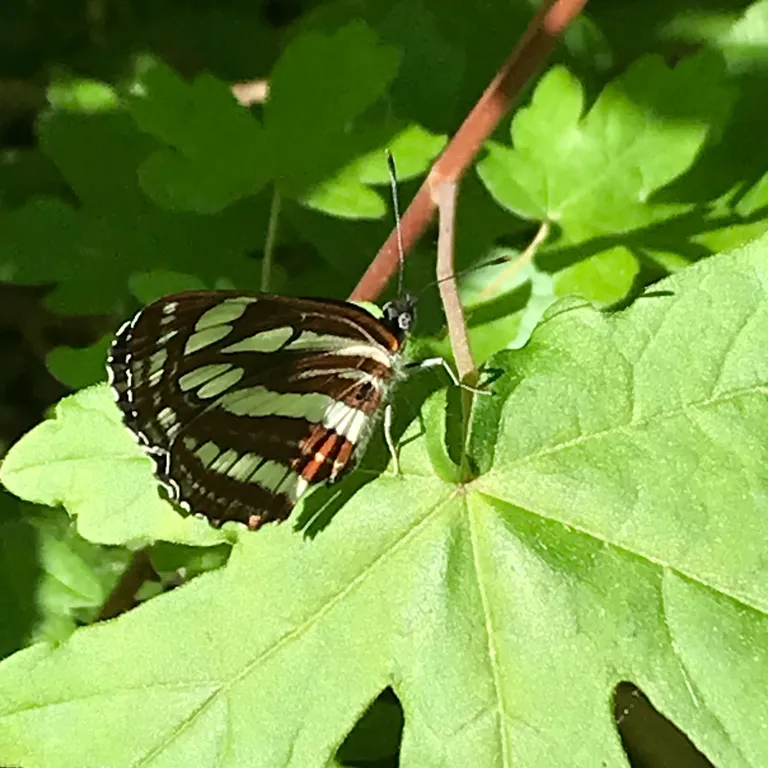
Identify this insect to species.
Neptis sappho
